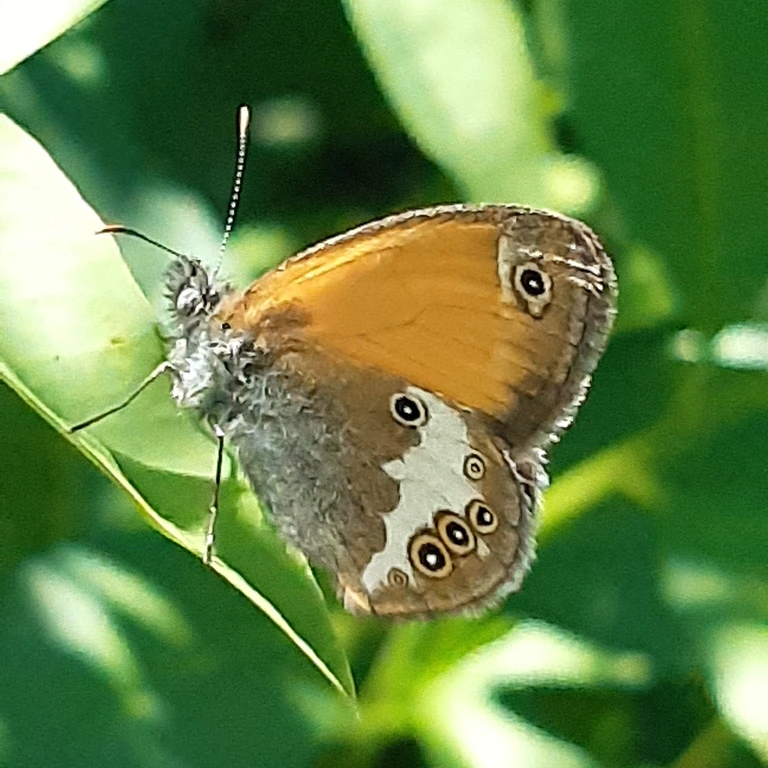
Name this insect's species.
Coenonympha arcania
